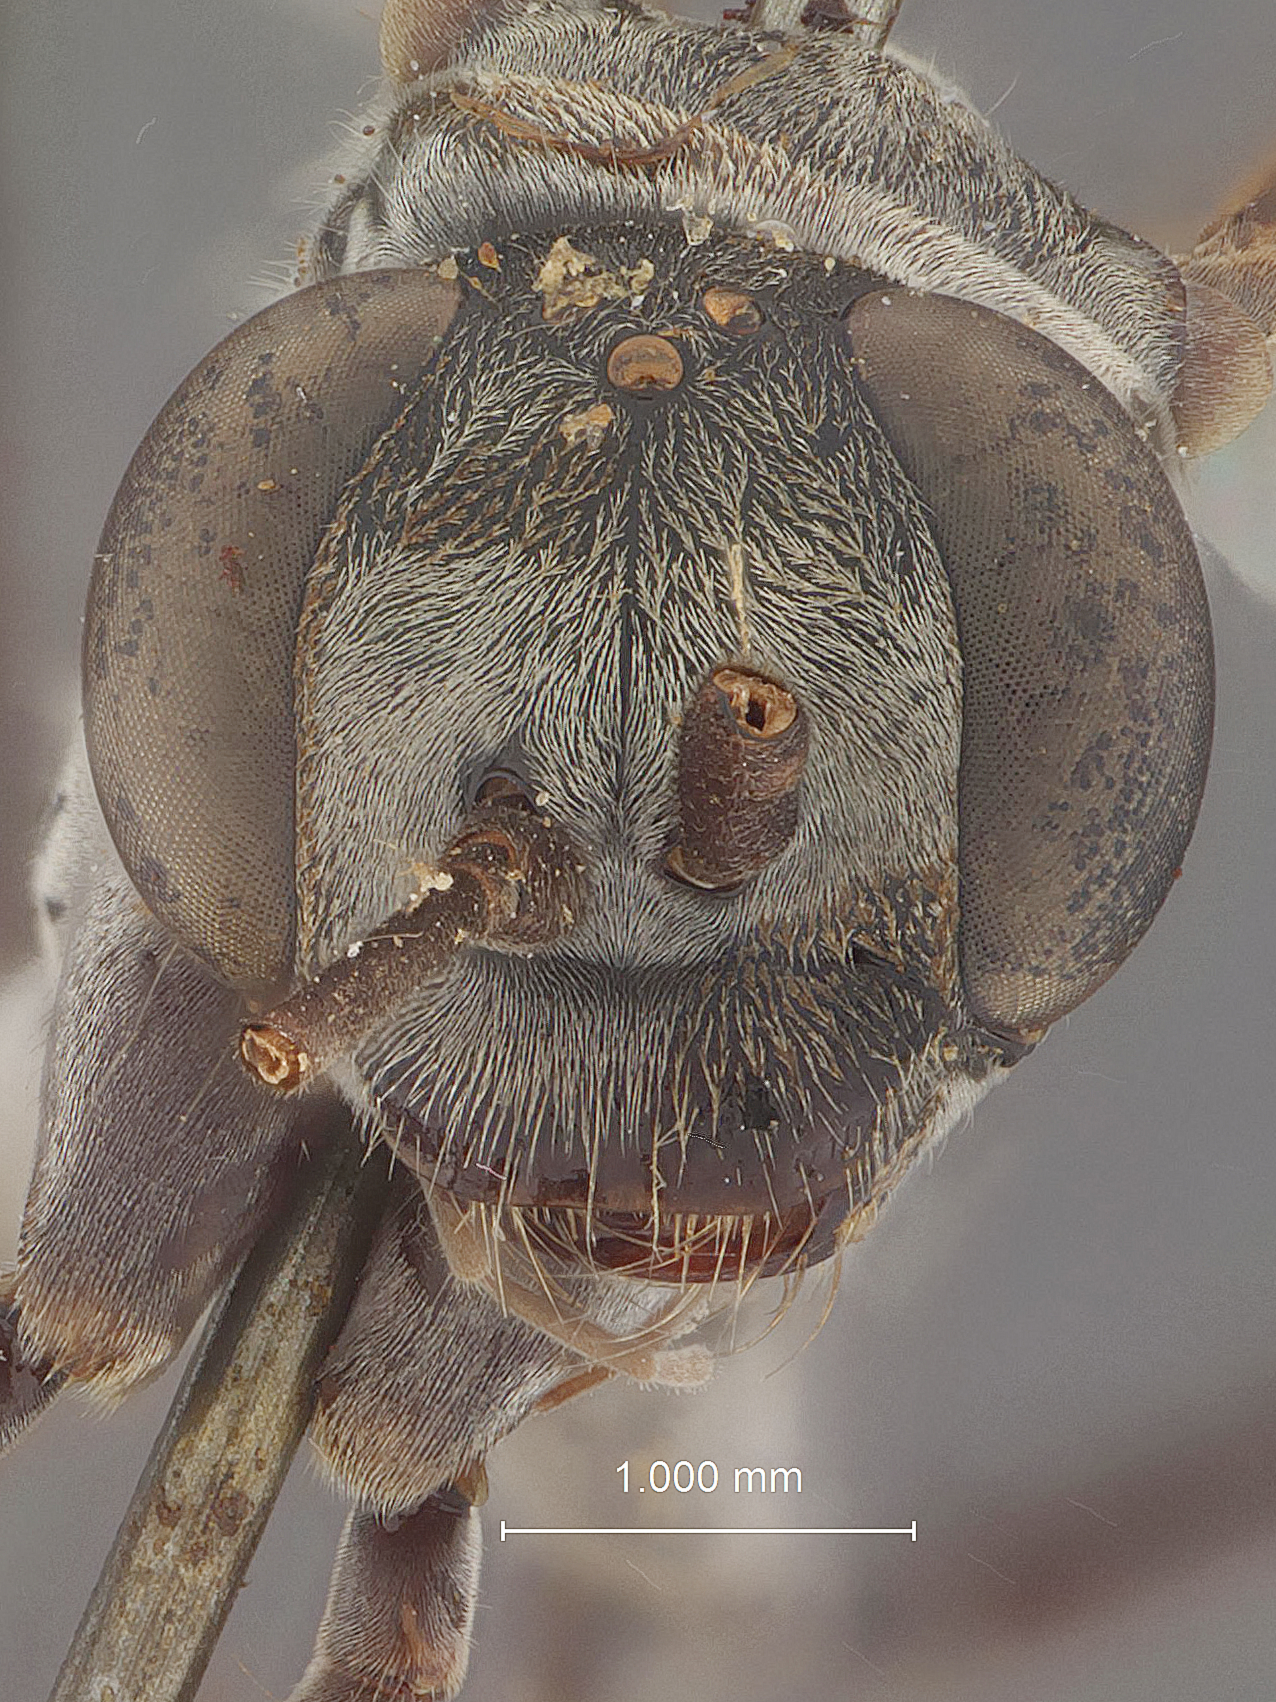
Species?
Priocnemis ariel
